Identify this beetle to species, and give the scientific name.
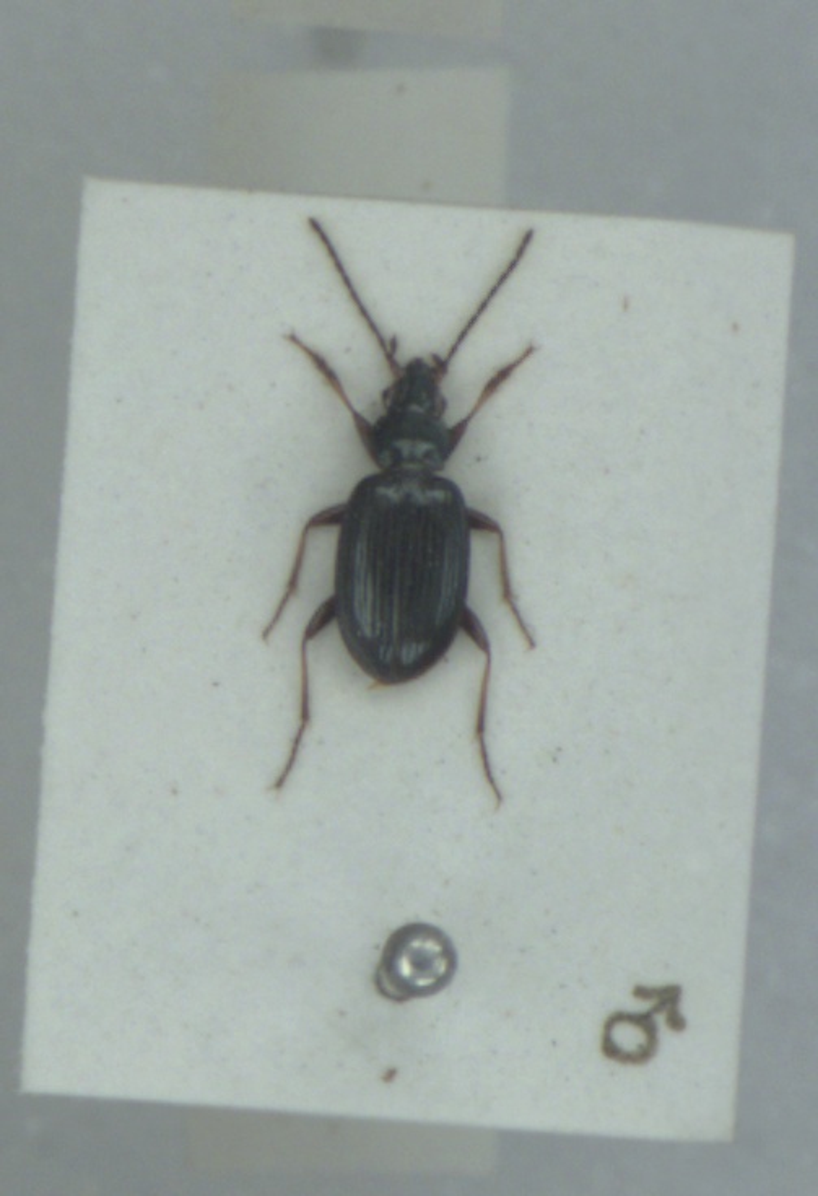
Bembidion tibiale
